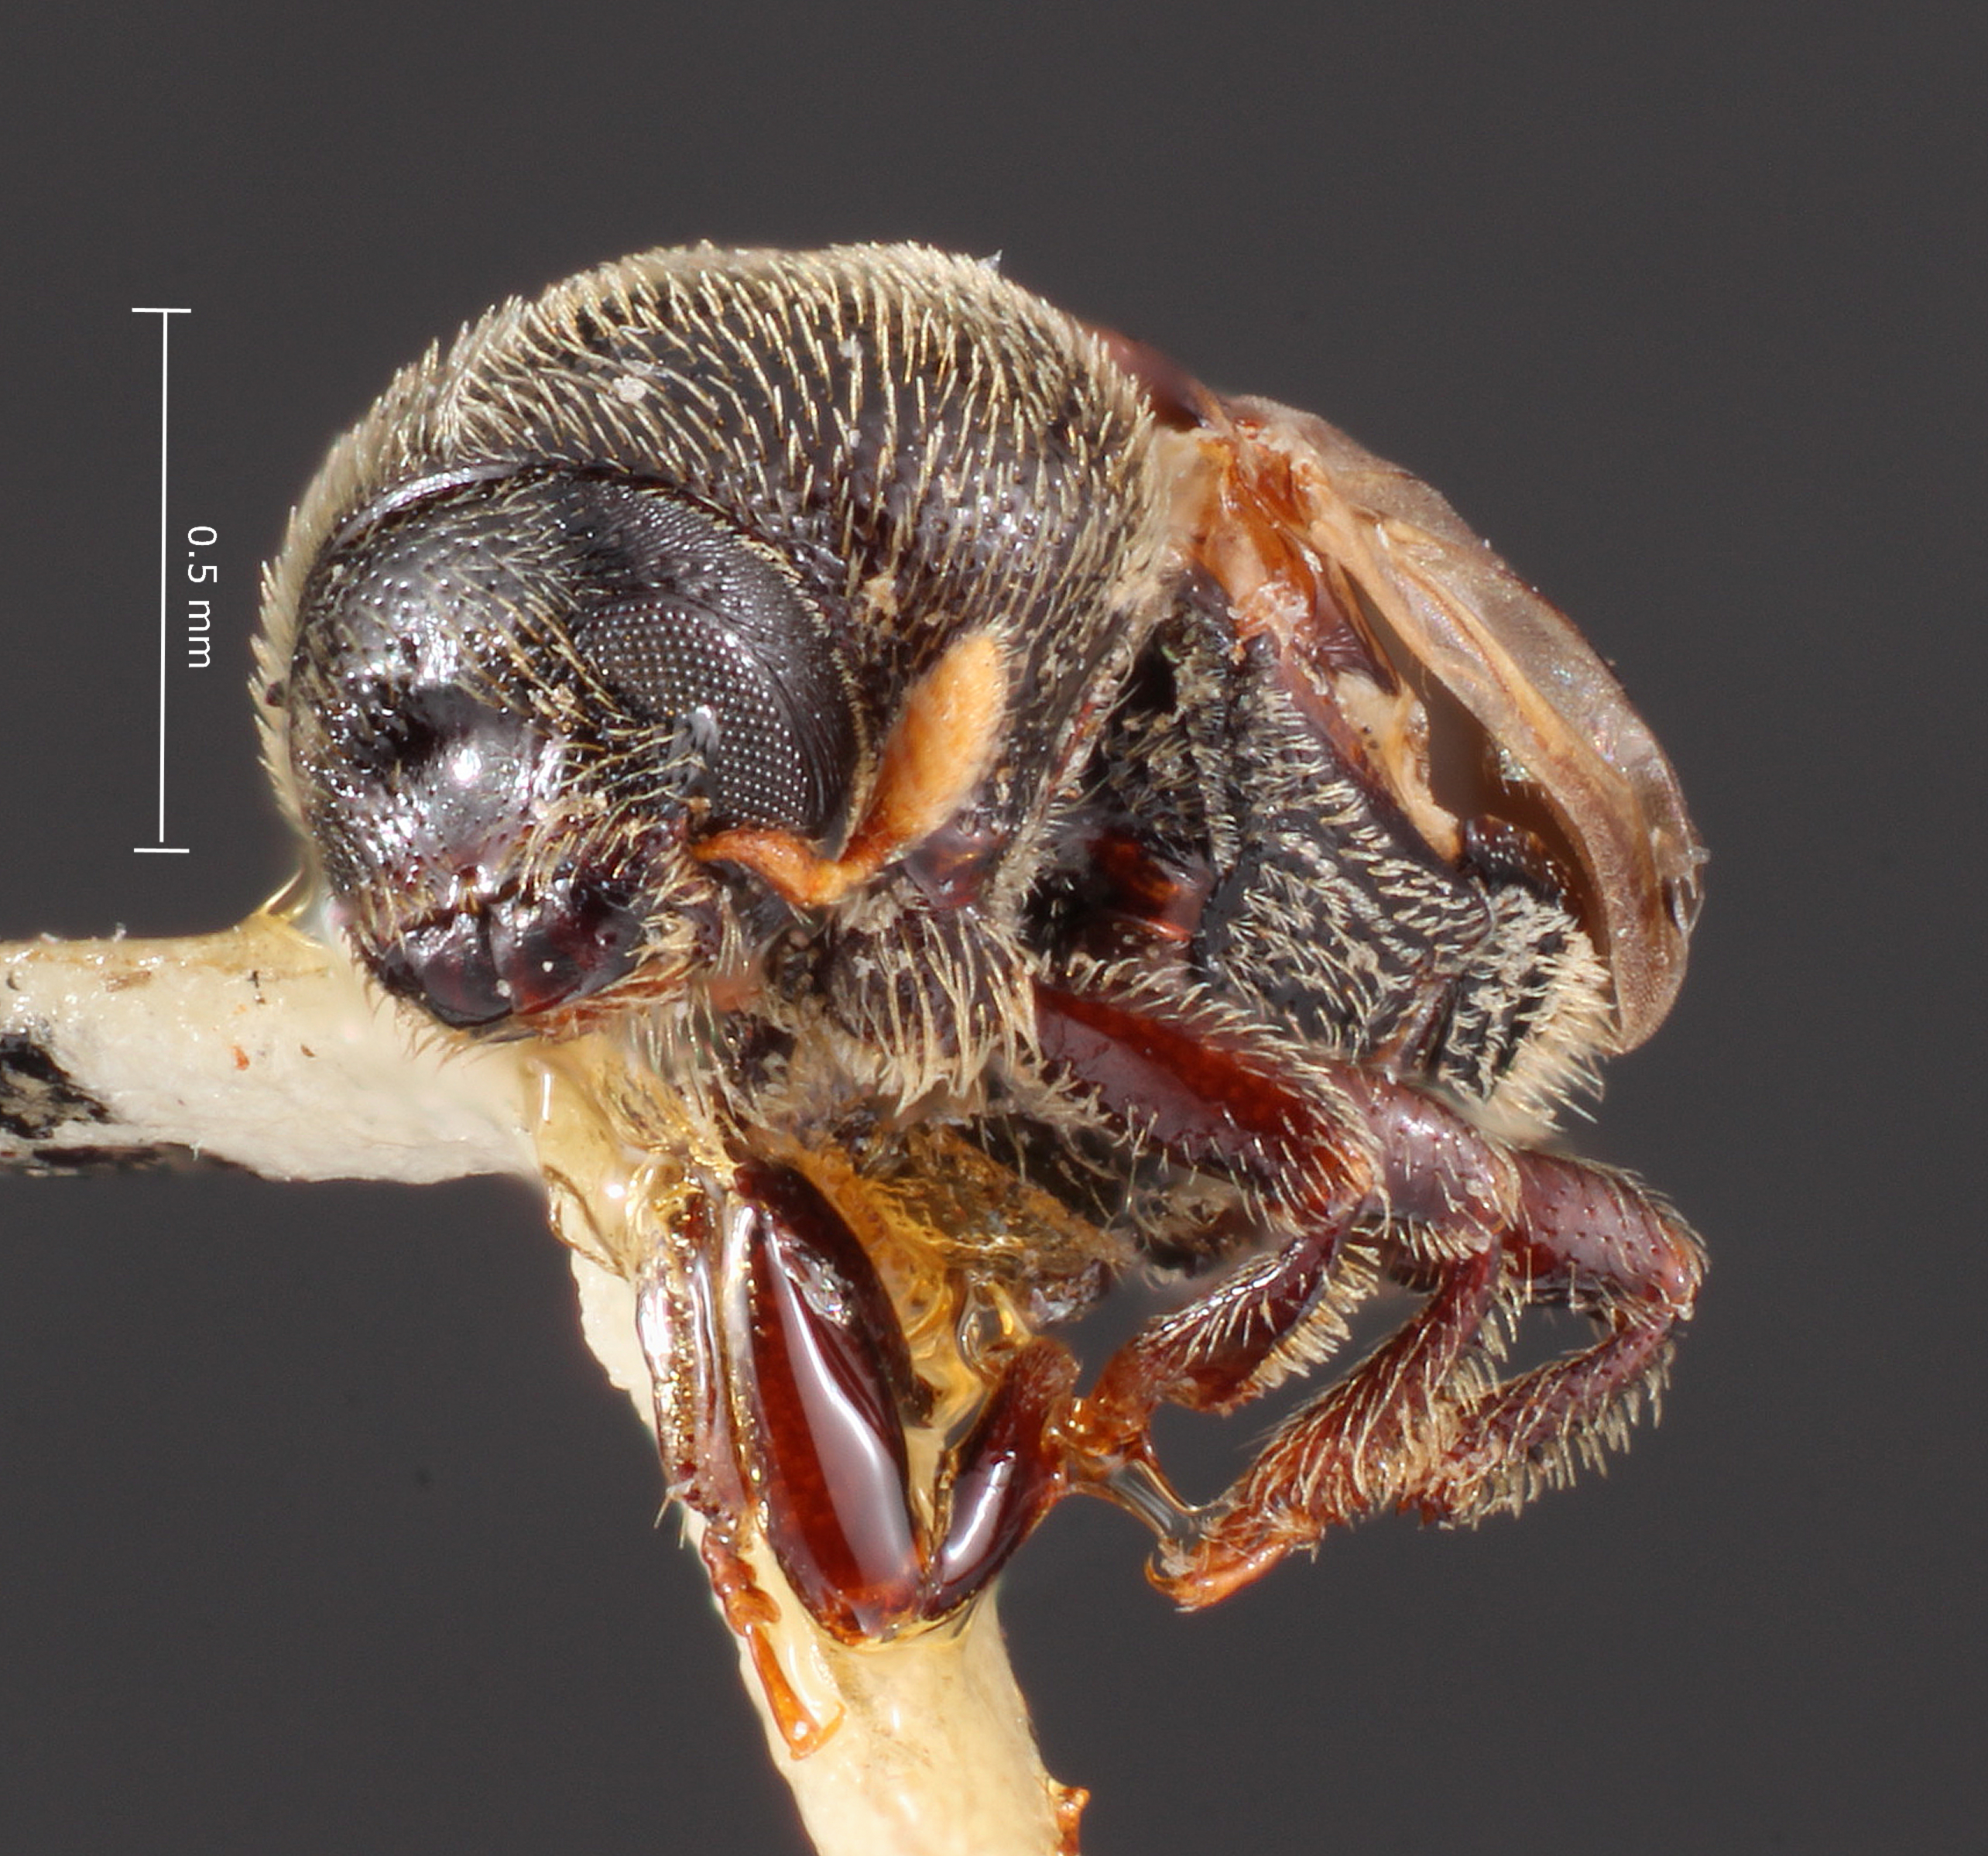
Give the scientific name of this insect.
Phloeosinus spinosus
